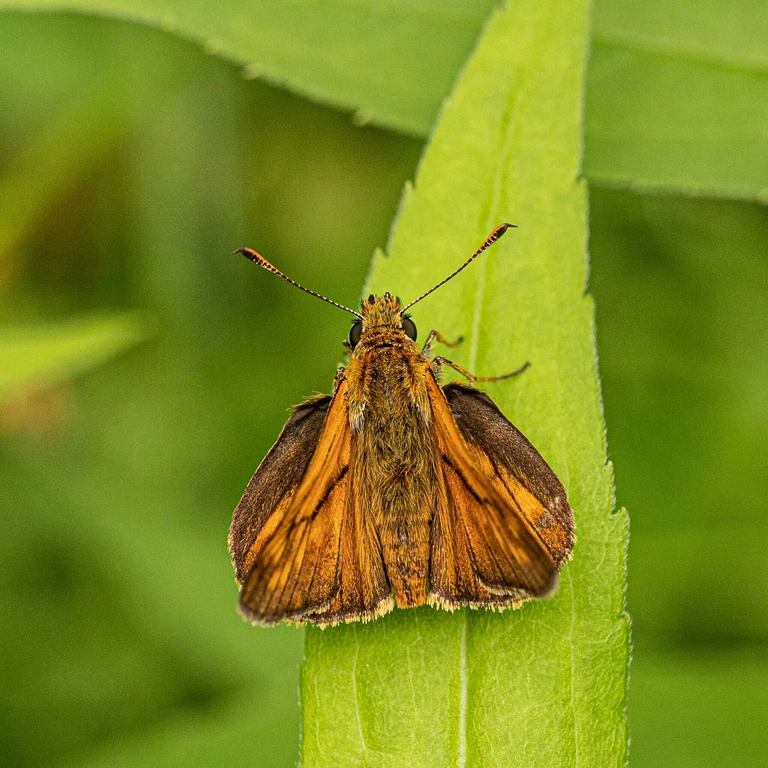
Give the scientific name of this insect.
Ochlodes sylvanus (also Ochlodes venata)
